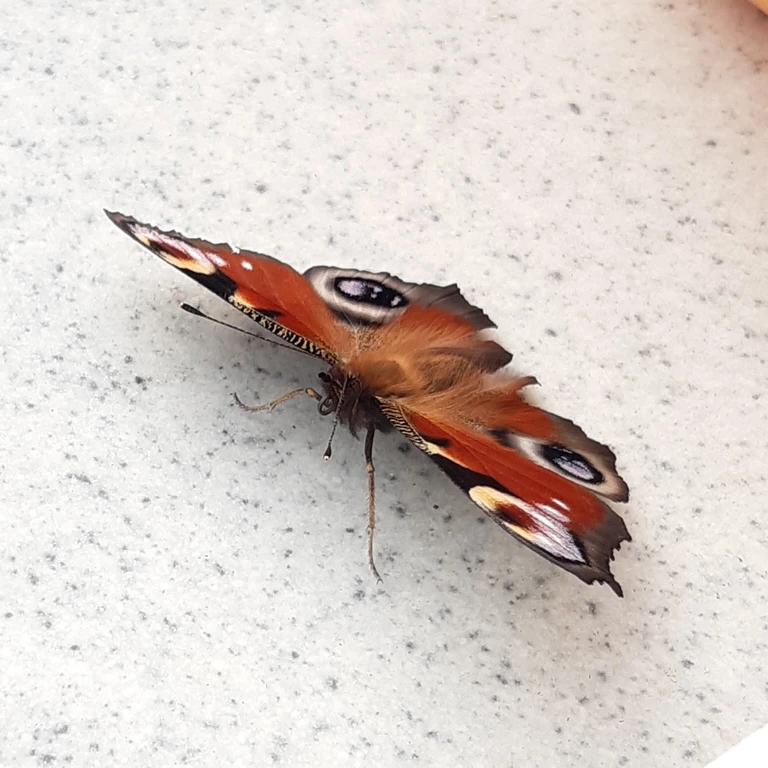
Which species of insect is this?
Aglais io
